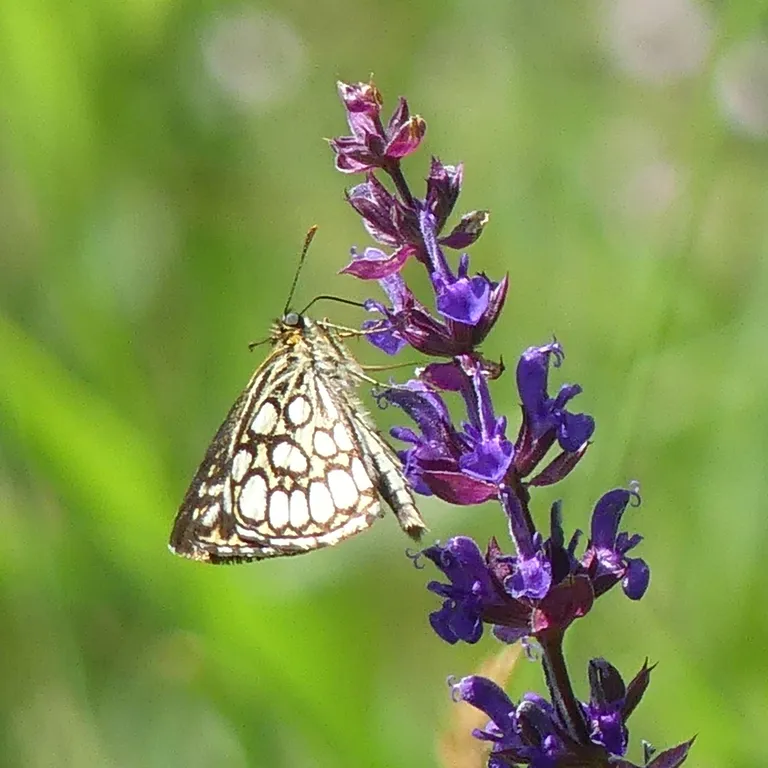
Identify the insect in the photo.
Heteropterus morpheus
